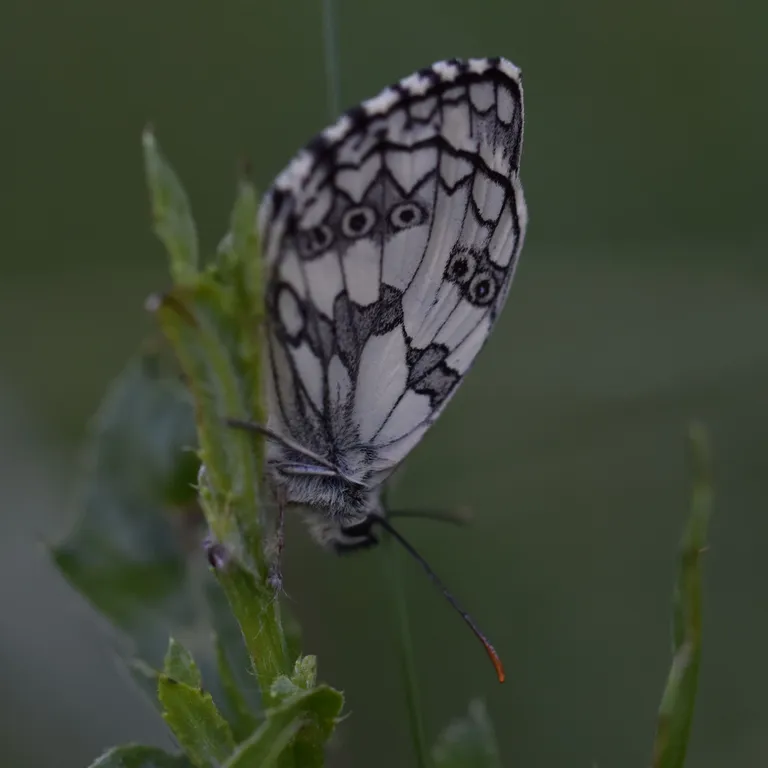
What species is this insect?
Melanargia galathea
